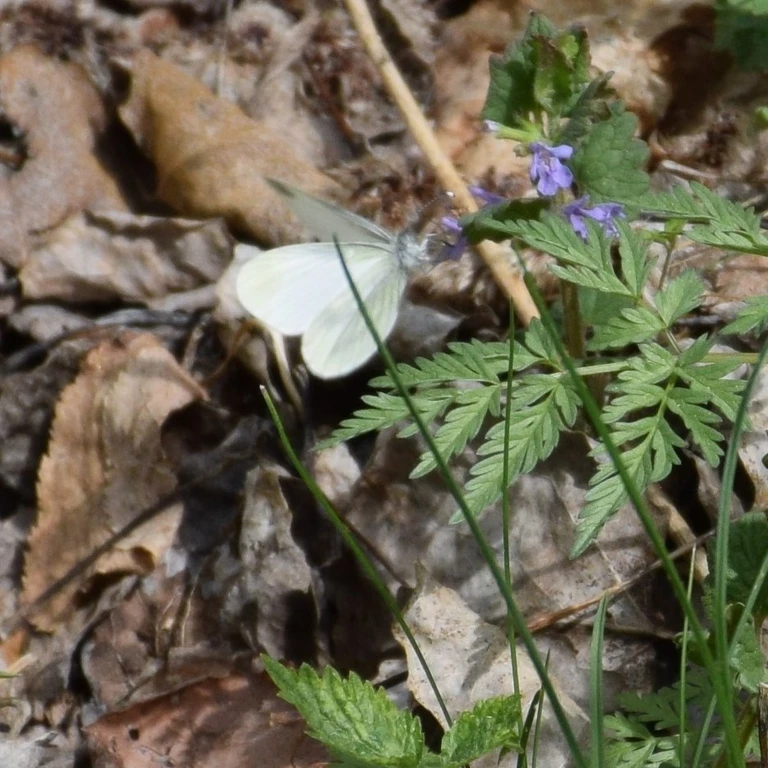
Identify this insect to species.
Leptidea sinapis/juvernica
